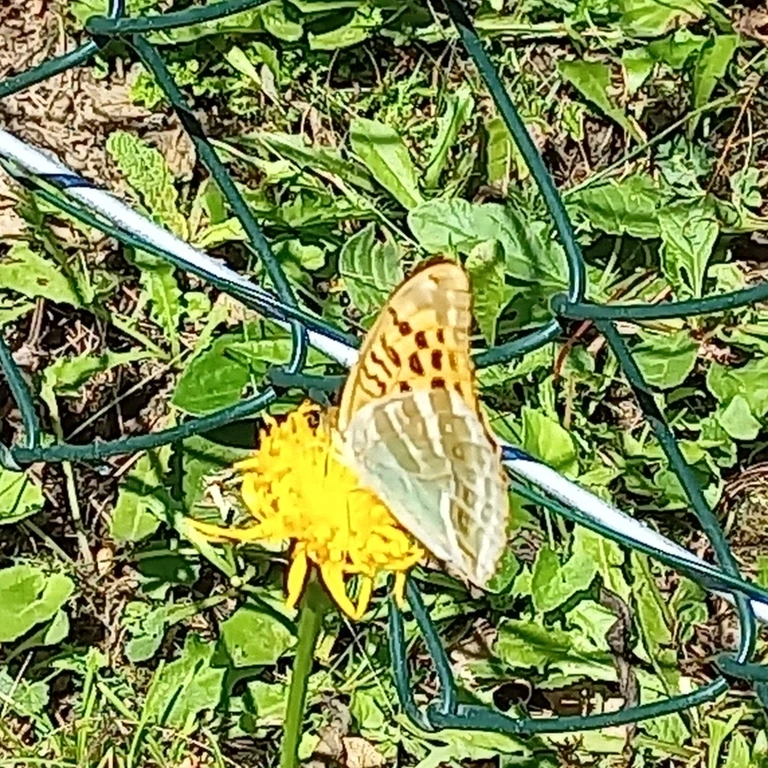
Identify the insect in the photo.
Argynnis paphia
